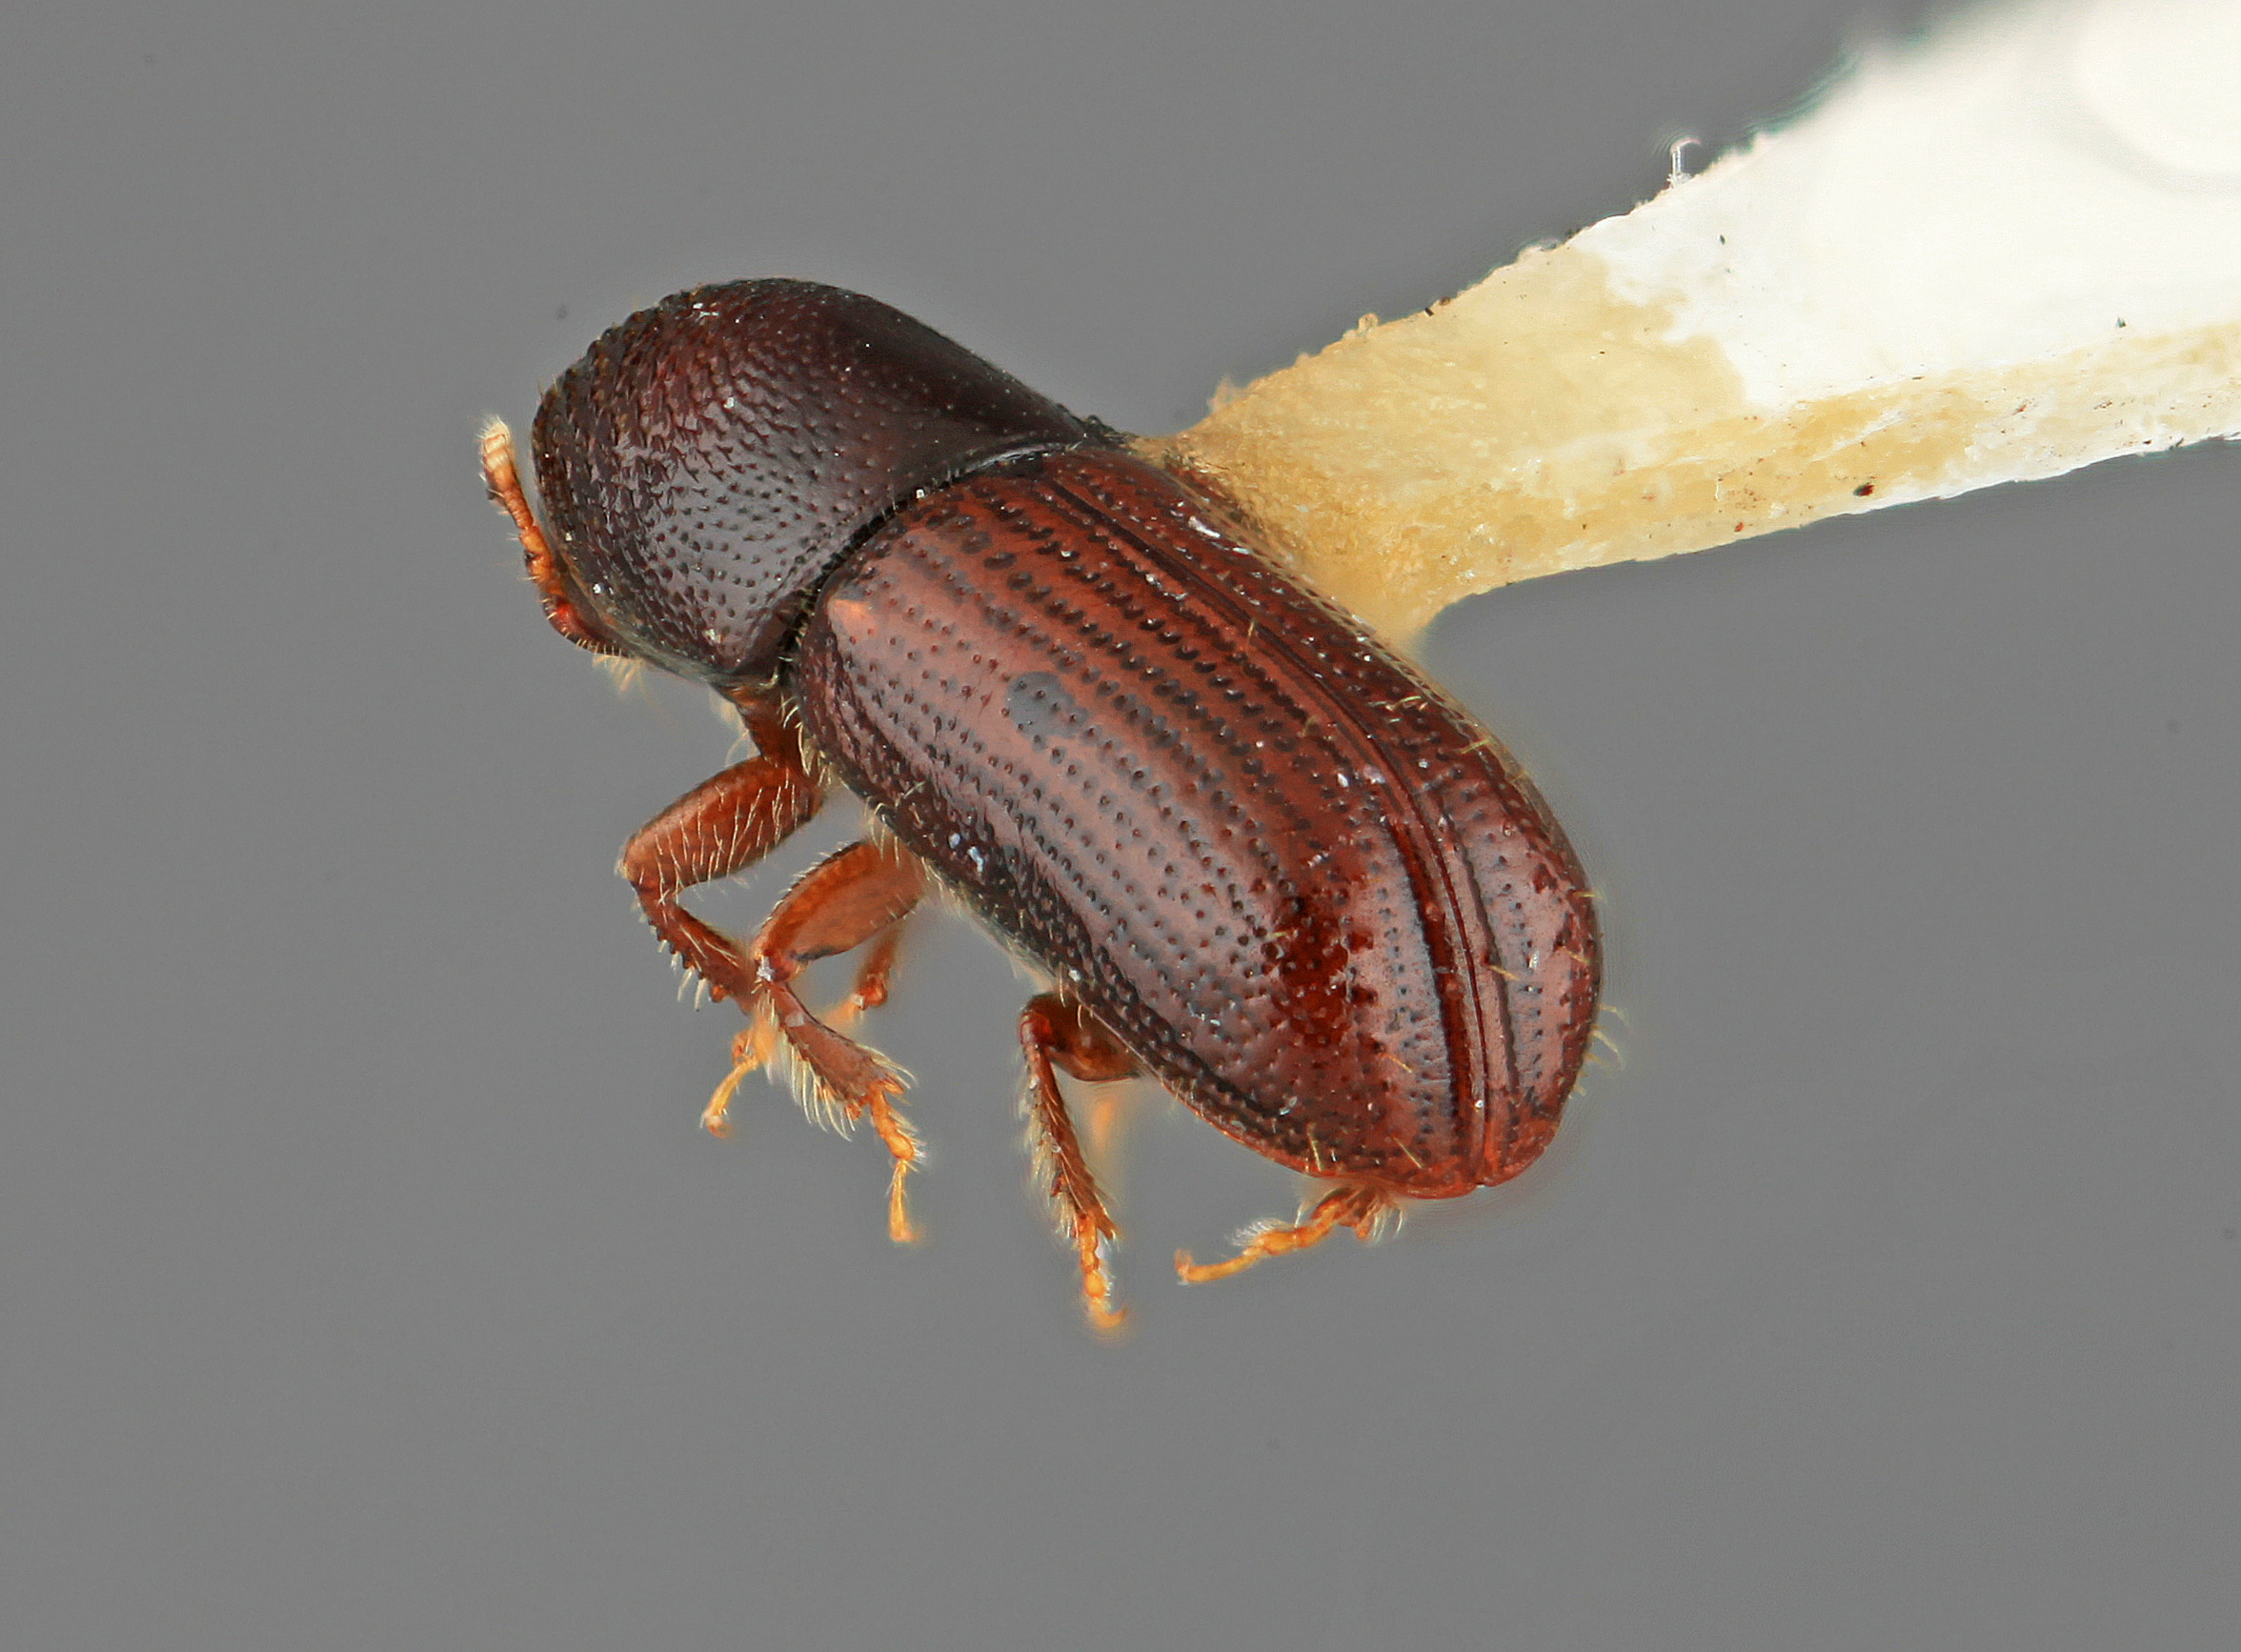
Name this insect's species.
Pityophthorus quercinus
